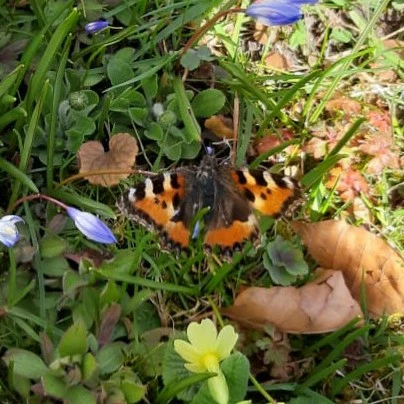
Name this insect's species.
Aglais urticae
